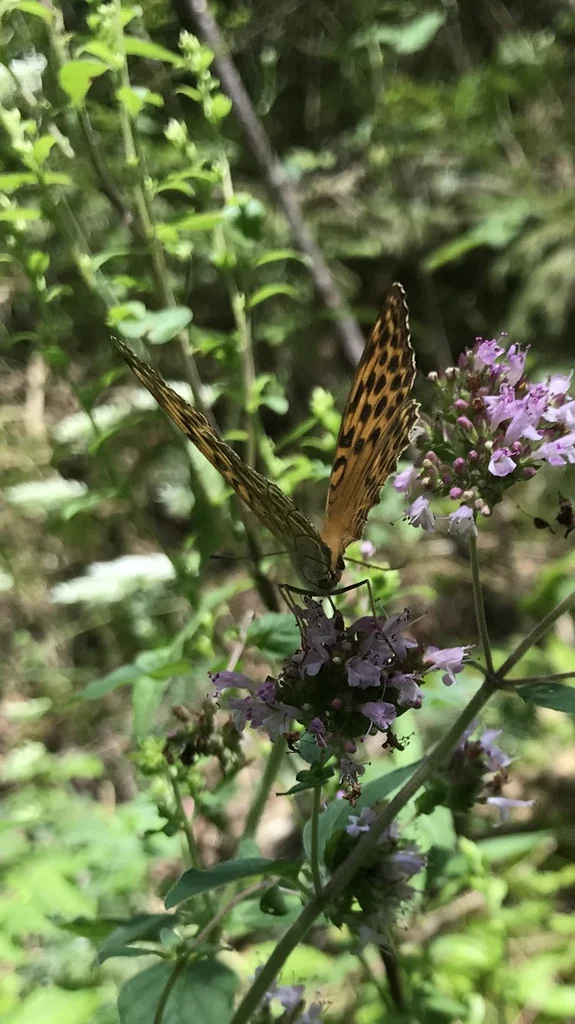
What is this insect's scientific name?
Argynnis paphia
